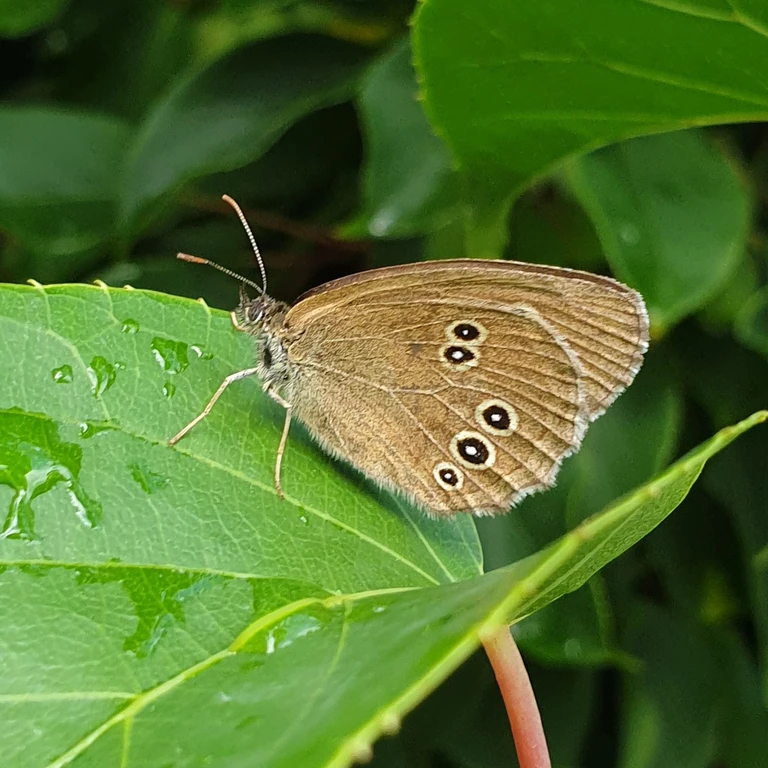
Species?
Aphantopus hyperantus
